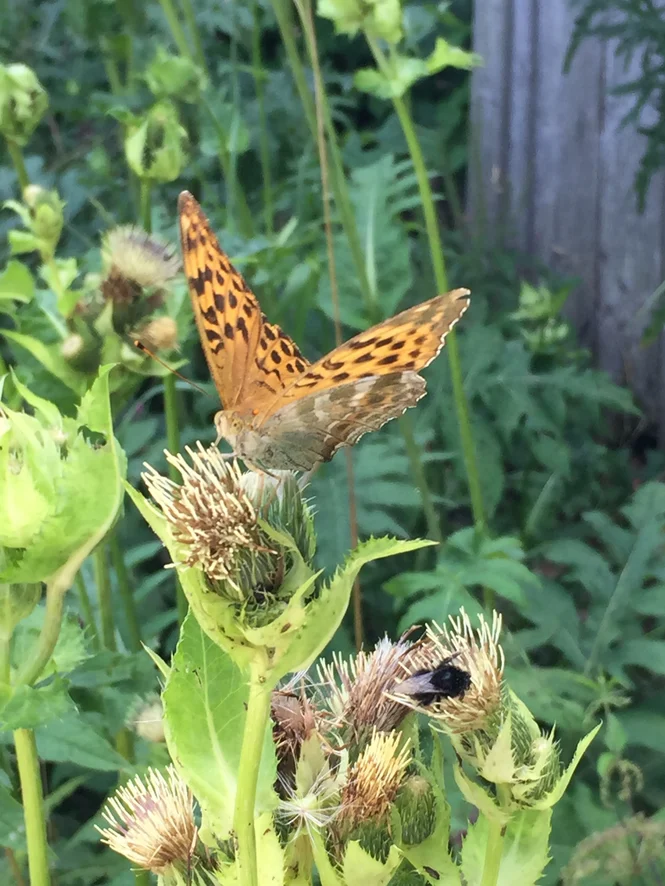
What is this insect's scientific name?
Argynnis paphia
